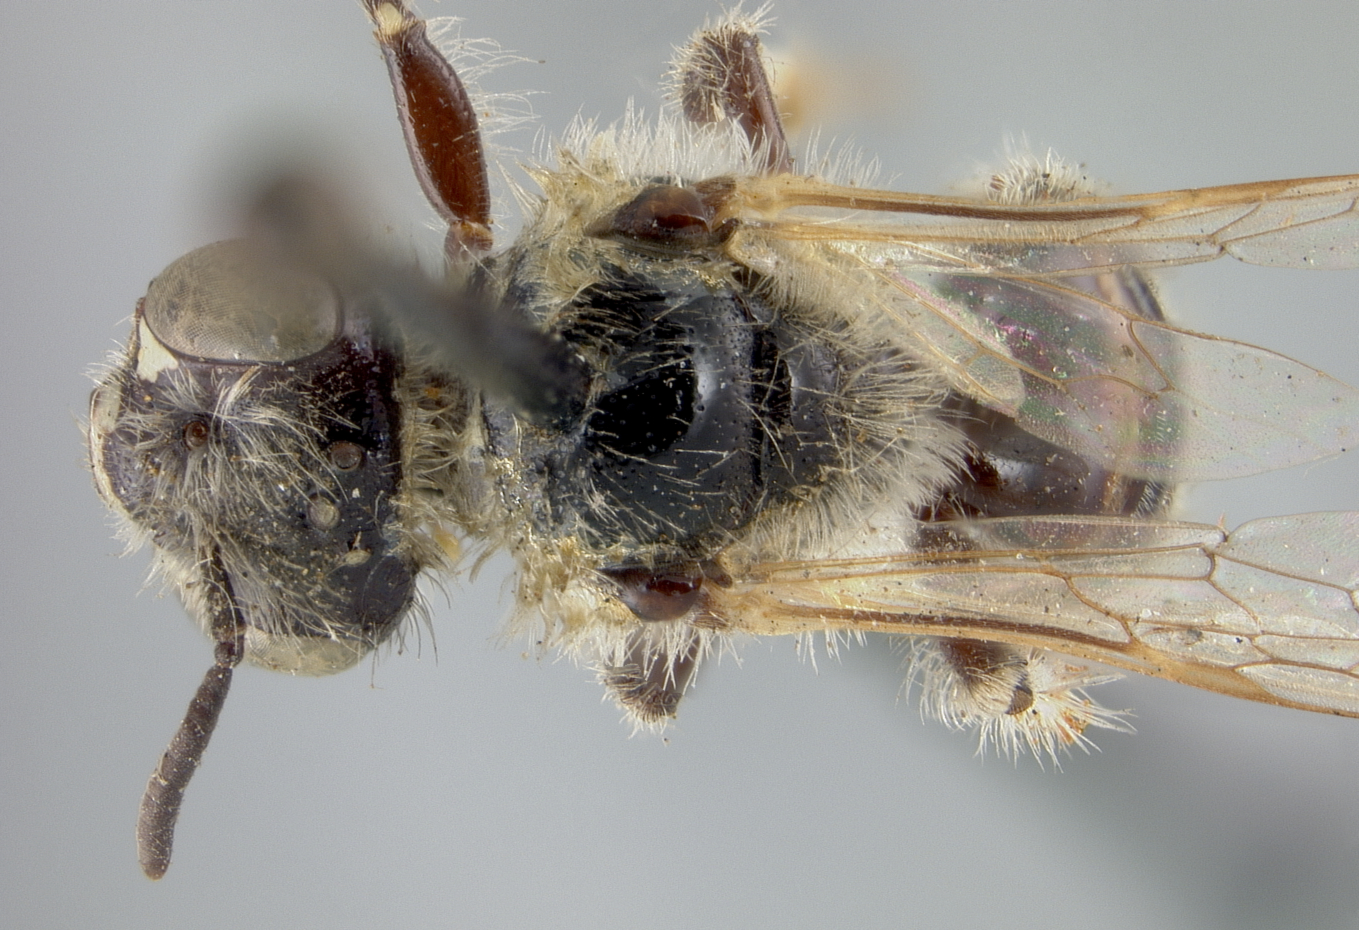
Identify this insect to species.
Calliopsis verbenae
